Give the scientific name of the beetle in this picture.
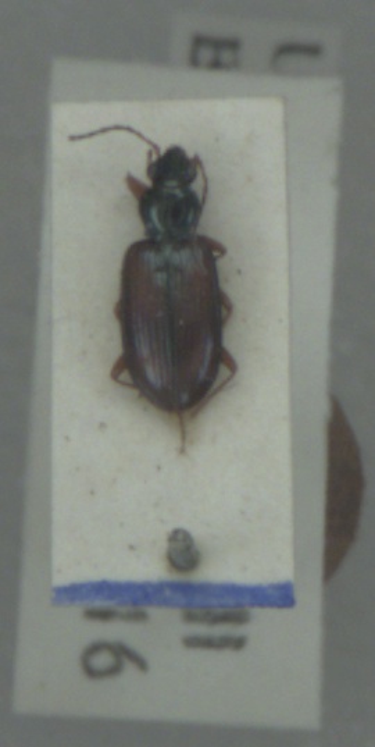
Bembidion testaceum
